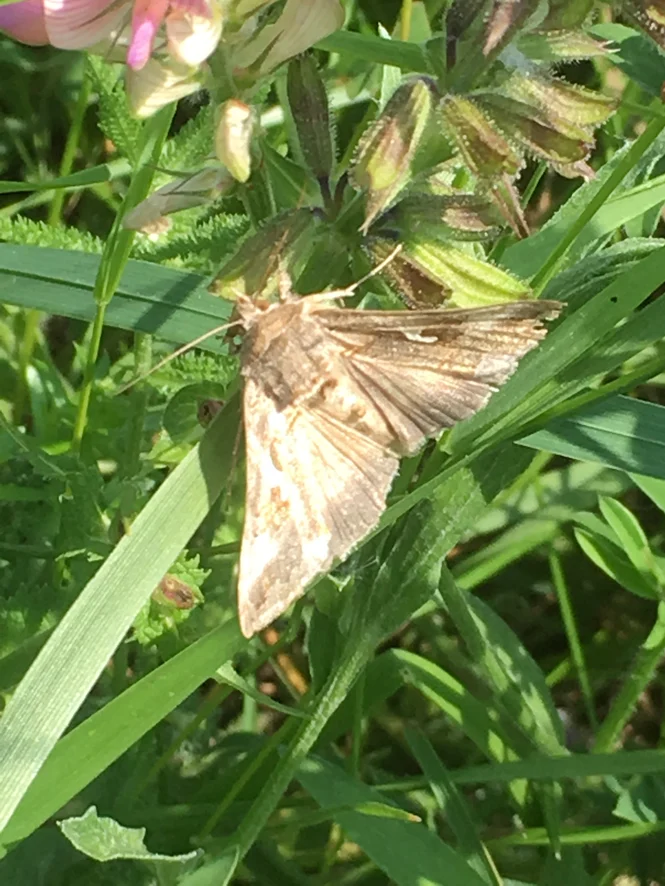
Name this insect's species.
Autographa gamma
